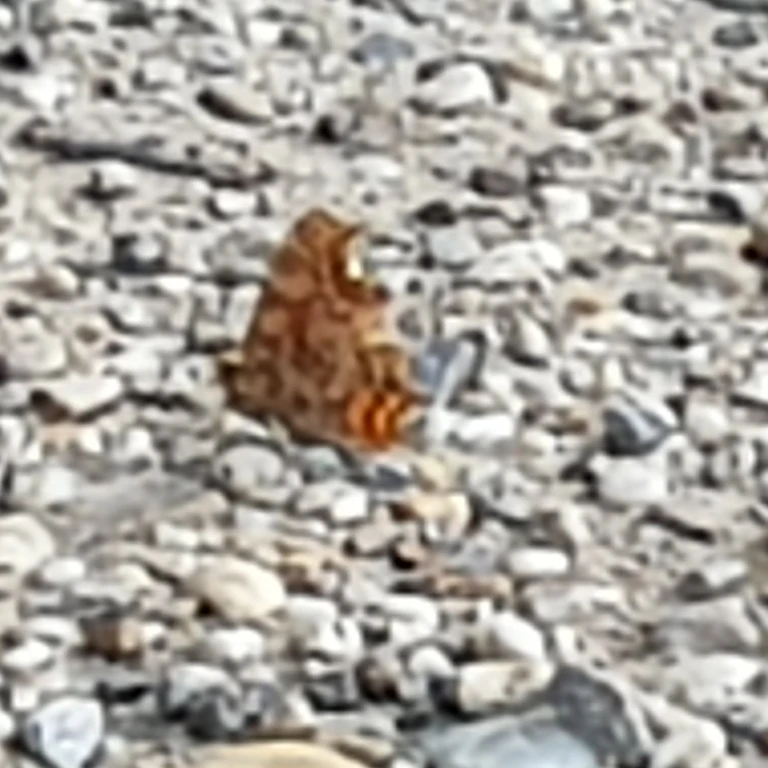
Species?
Polygonia c-album
